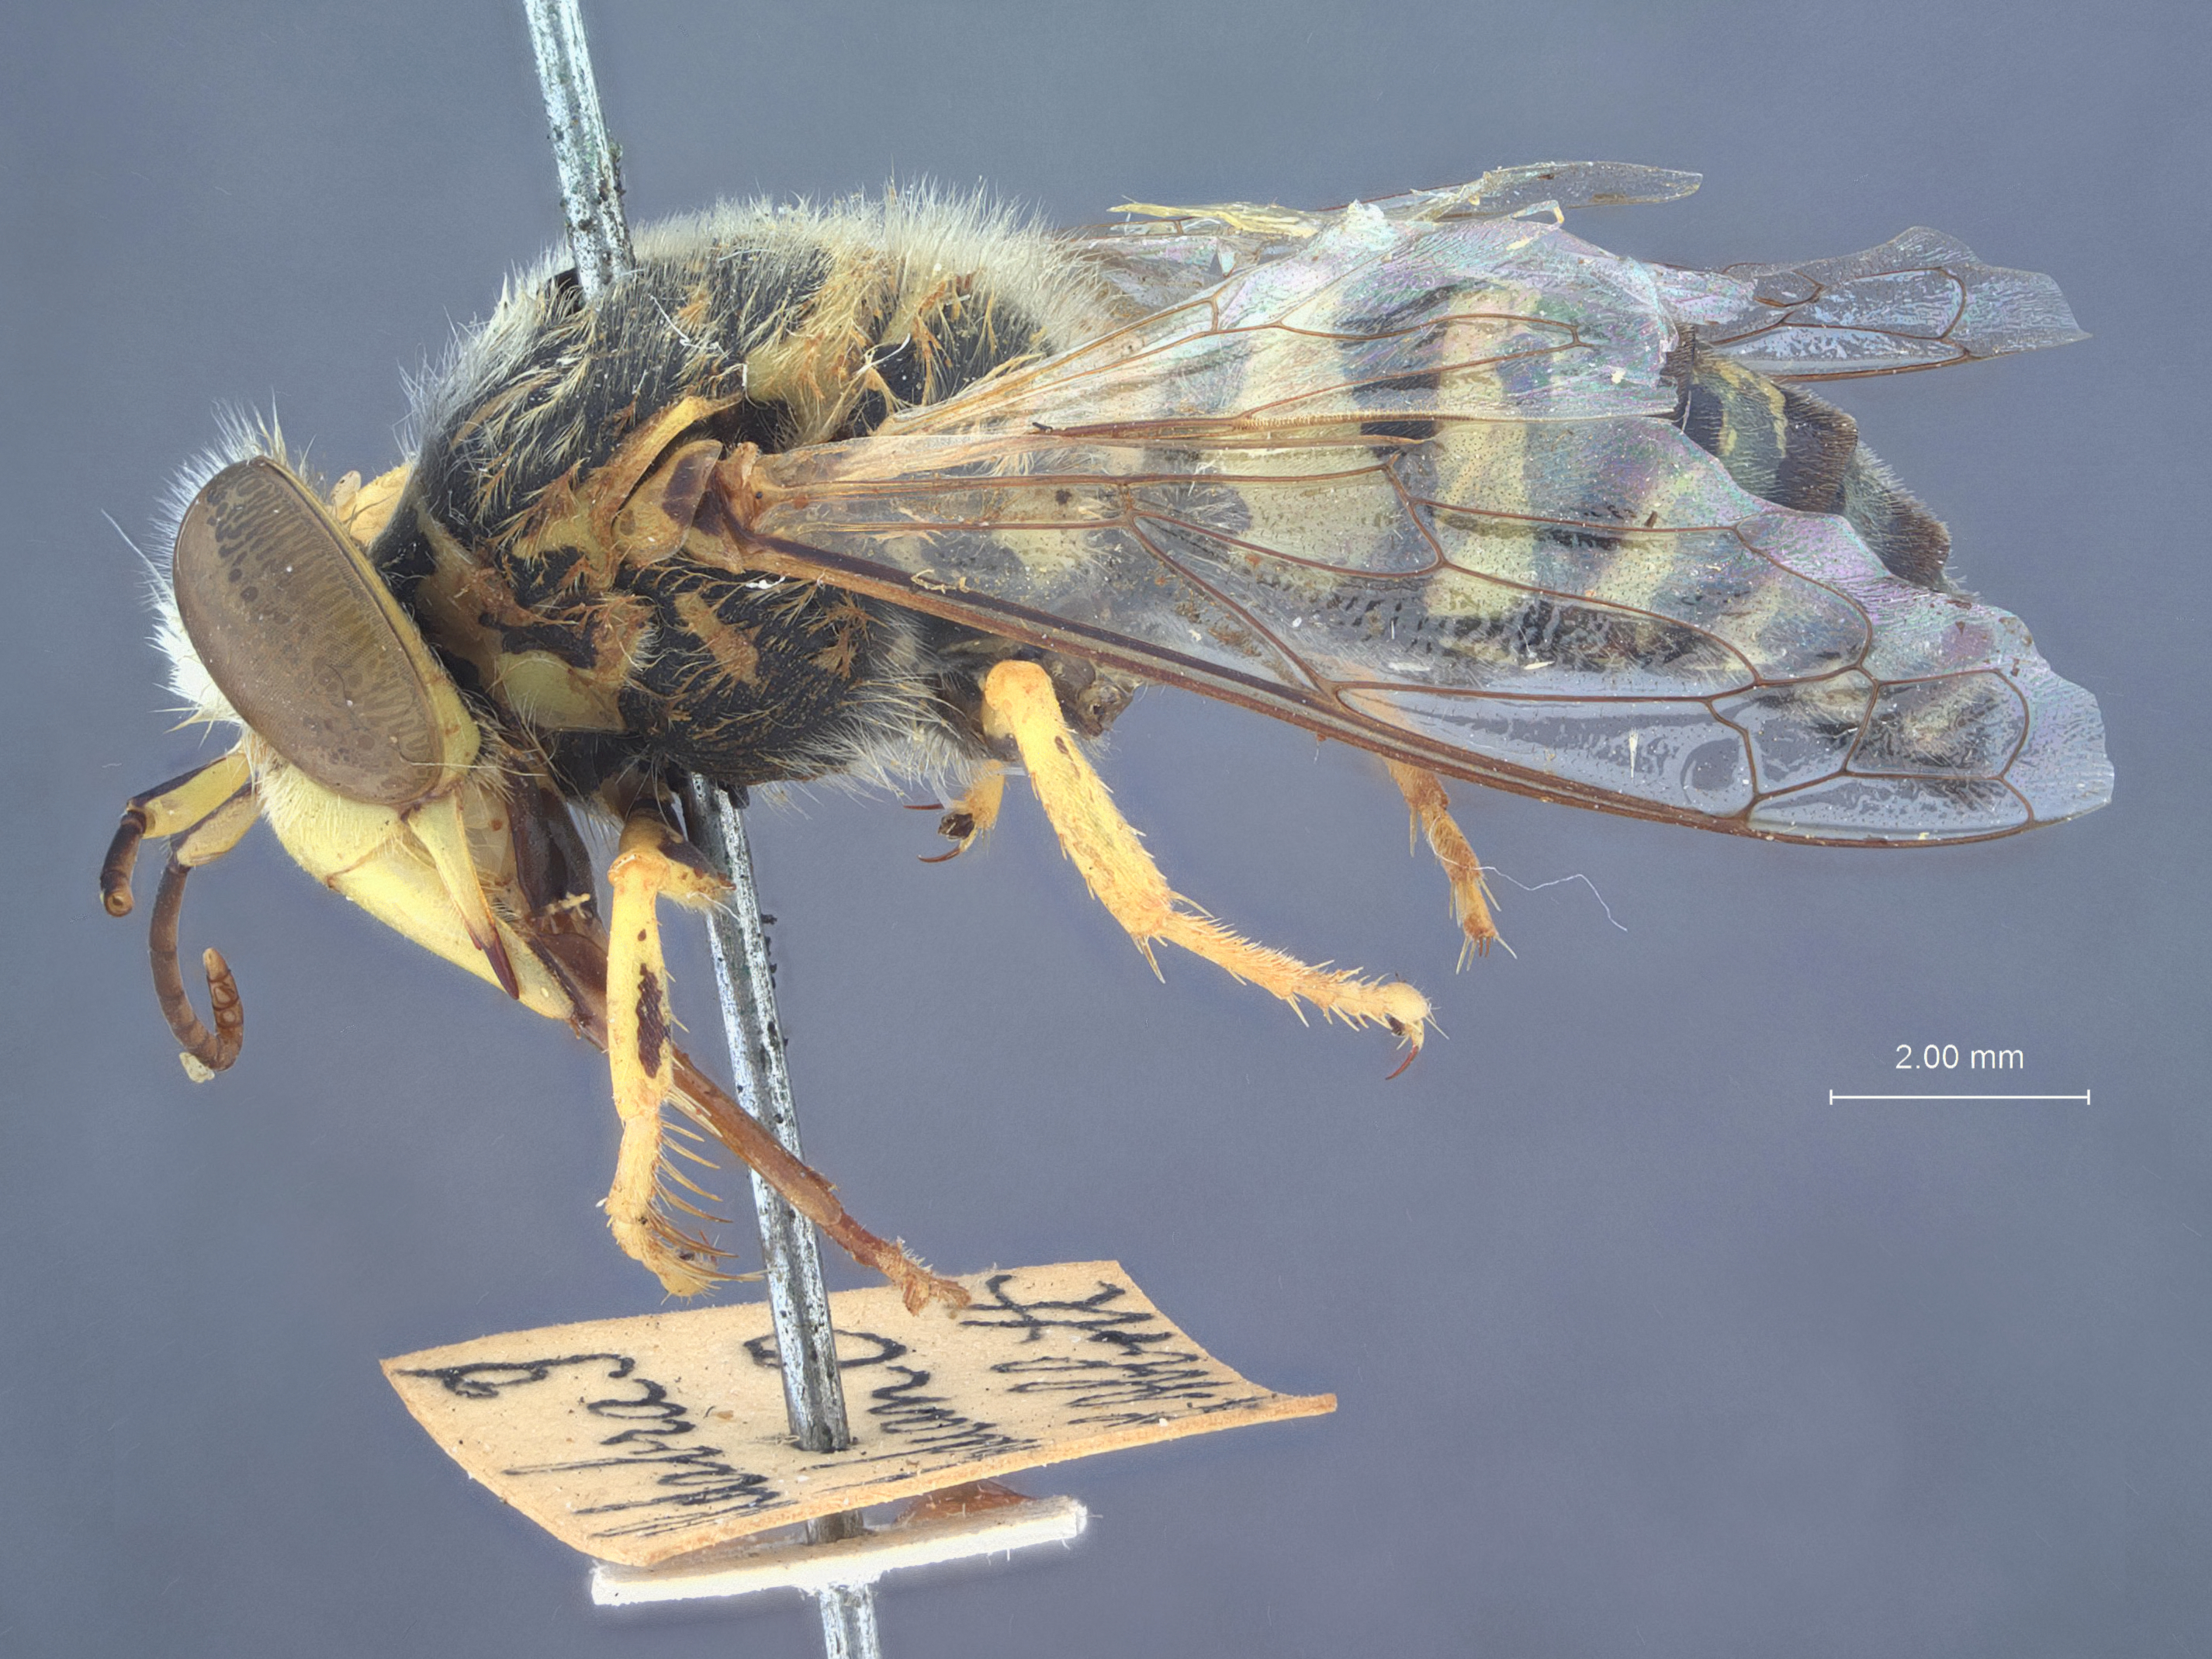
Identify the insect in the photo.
Bembix aldabra
